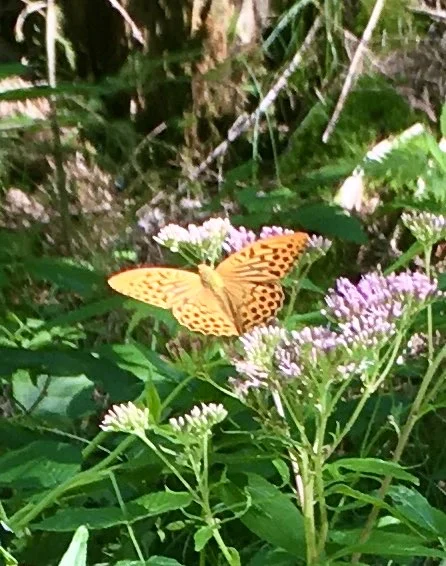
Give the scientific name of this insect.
Argynnis paphia
